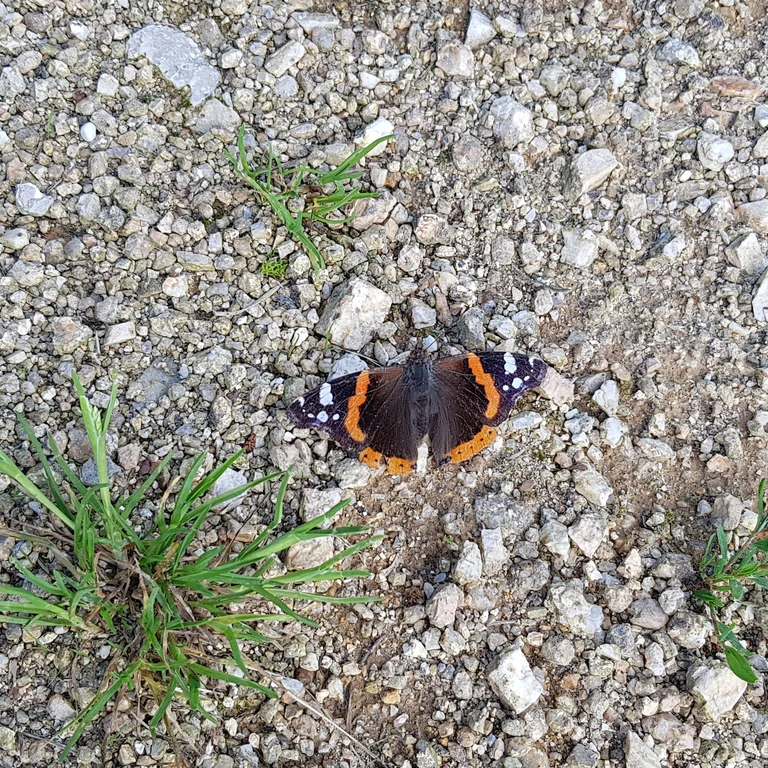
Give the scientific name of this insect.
Vanessa atalanta
